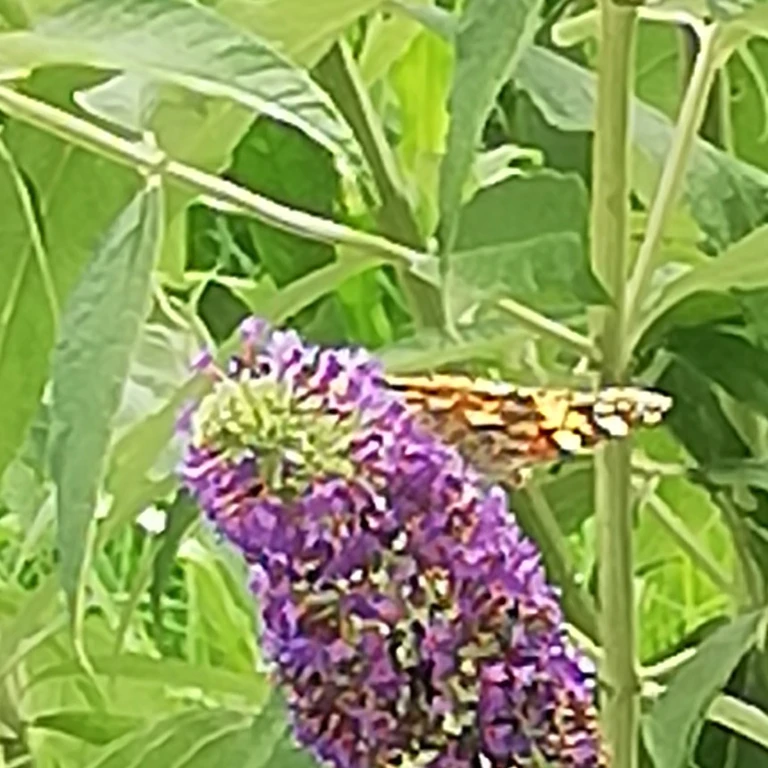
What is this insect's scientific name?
Vanessa cardui
